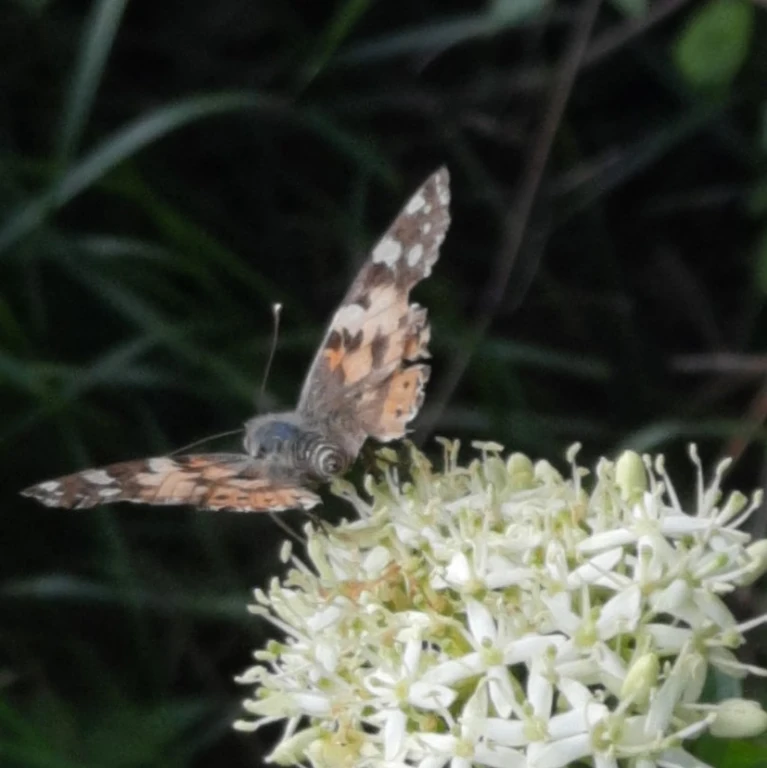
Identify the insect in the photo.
Vanessa cardui
